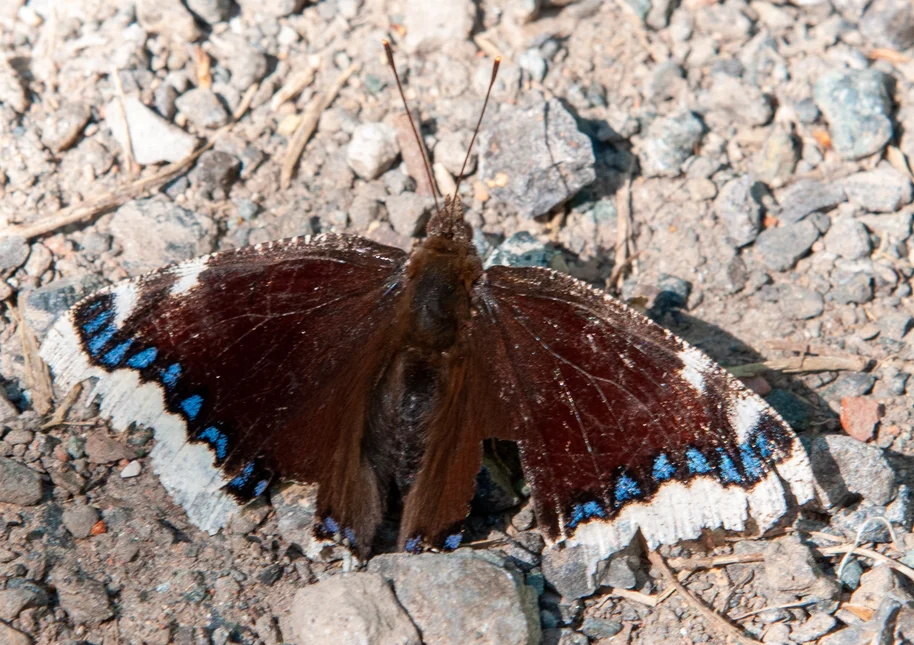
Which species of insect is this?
Nymphalis antiopa
